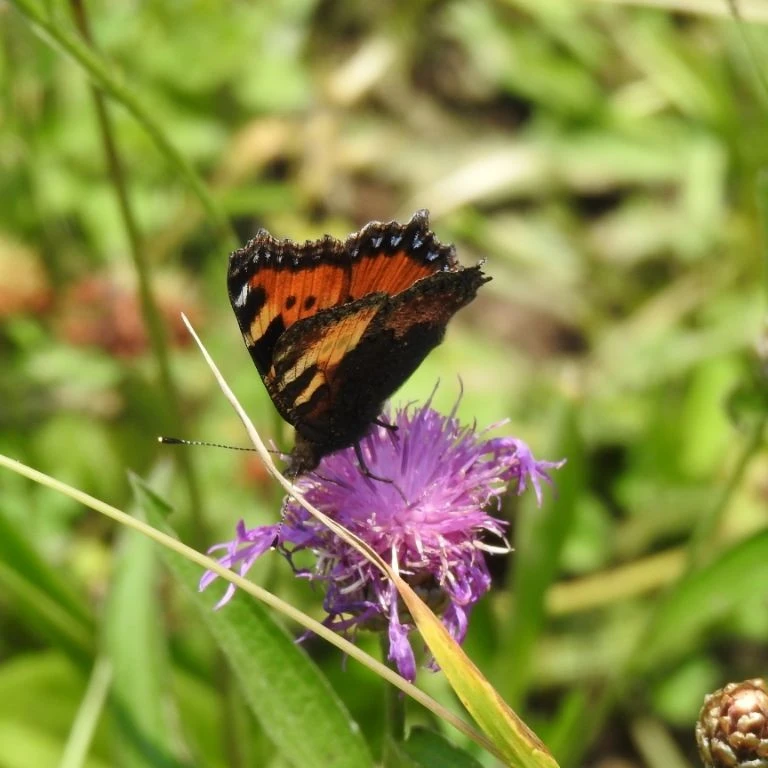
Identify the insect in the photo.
Aglais urticae
